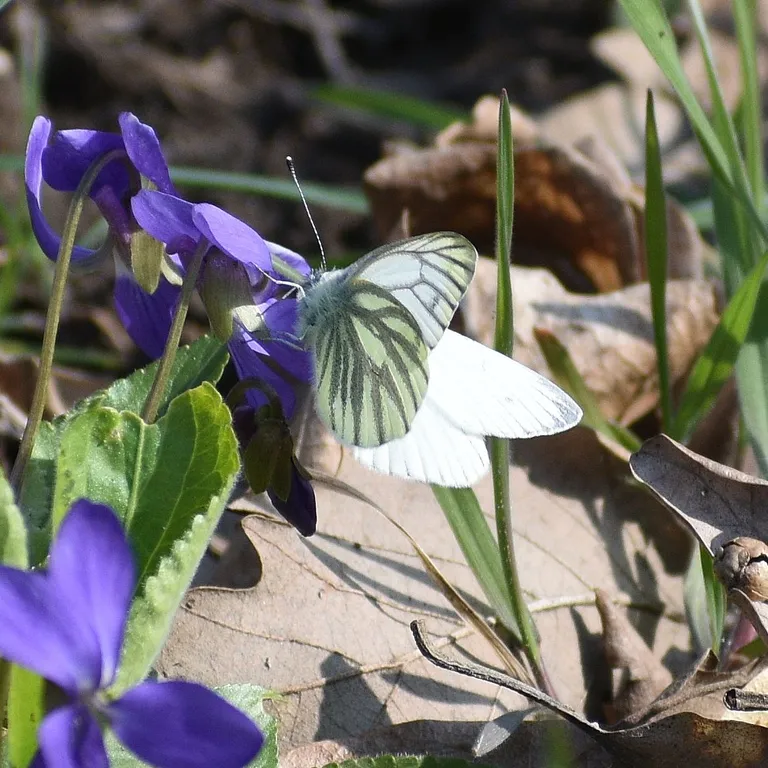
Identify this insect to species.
Pieris napi
